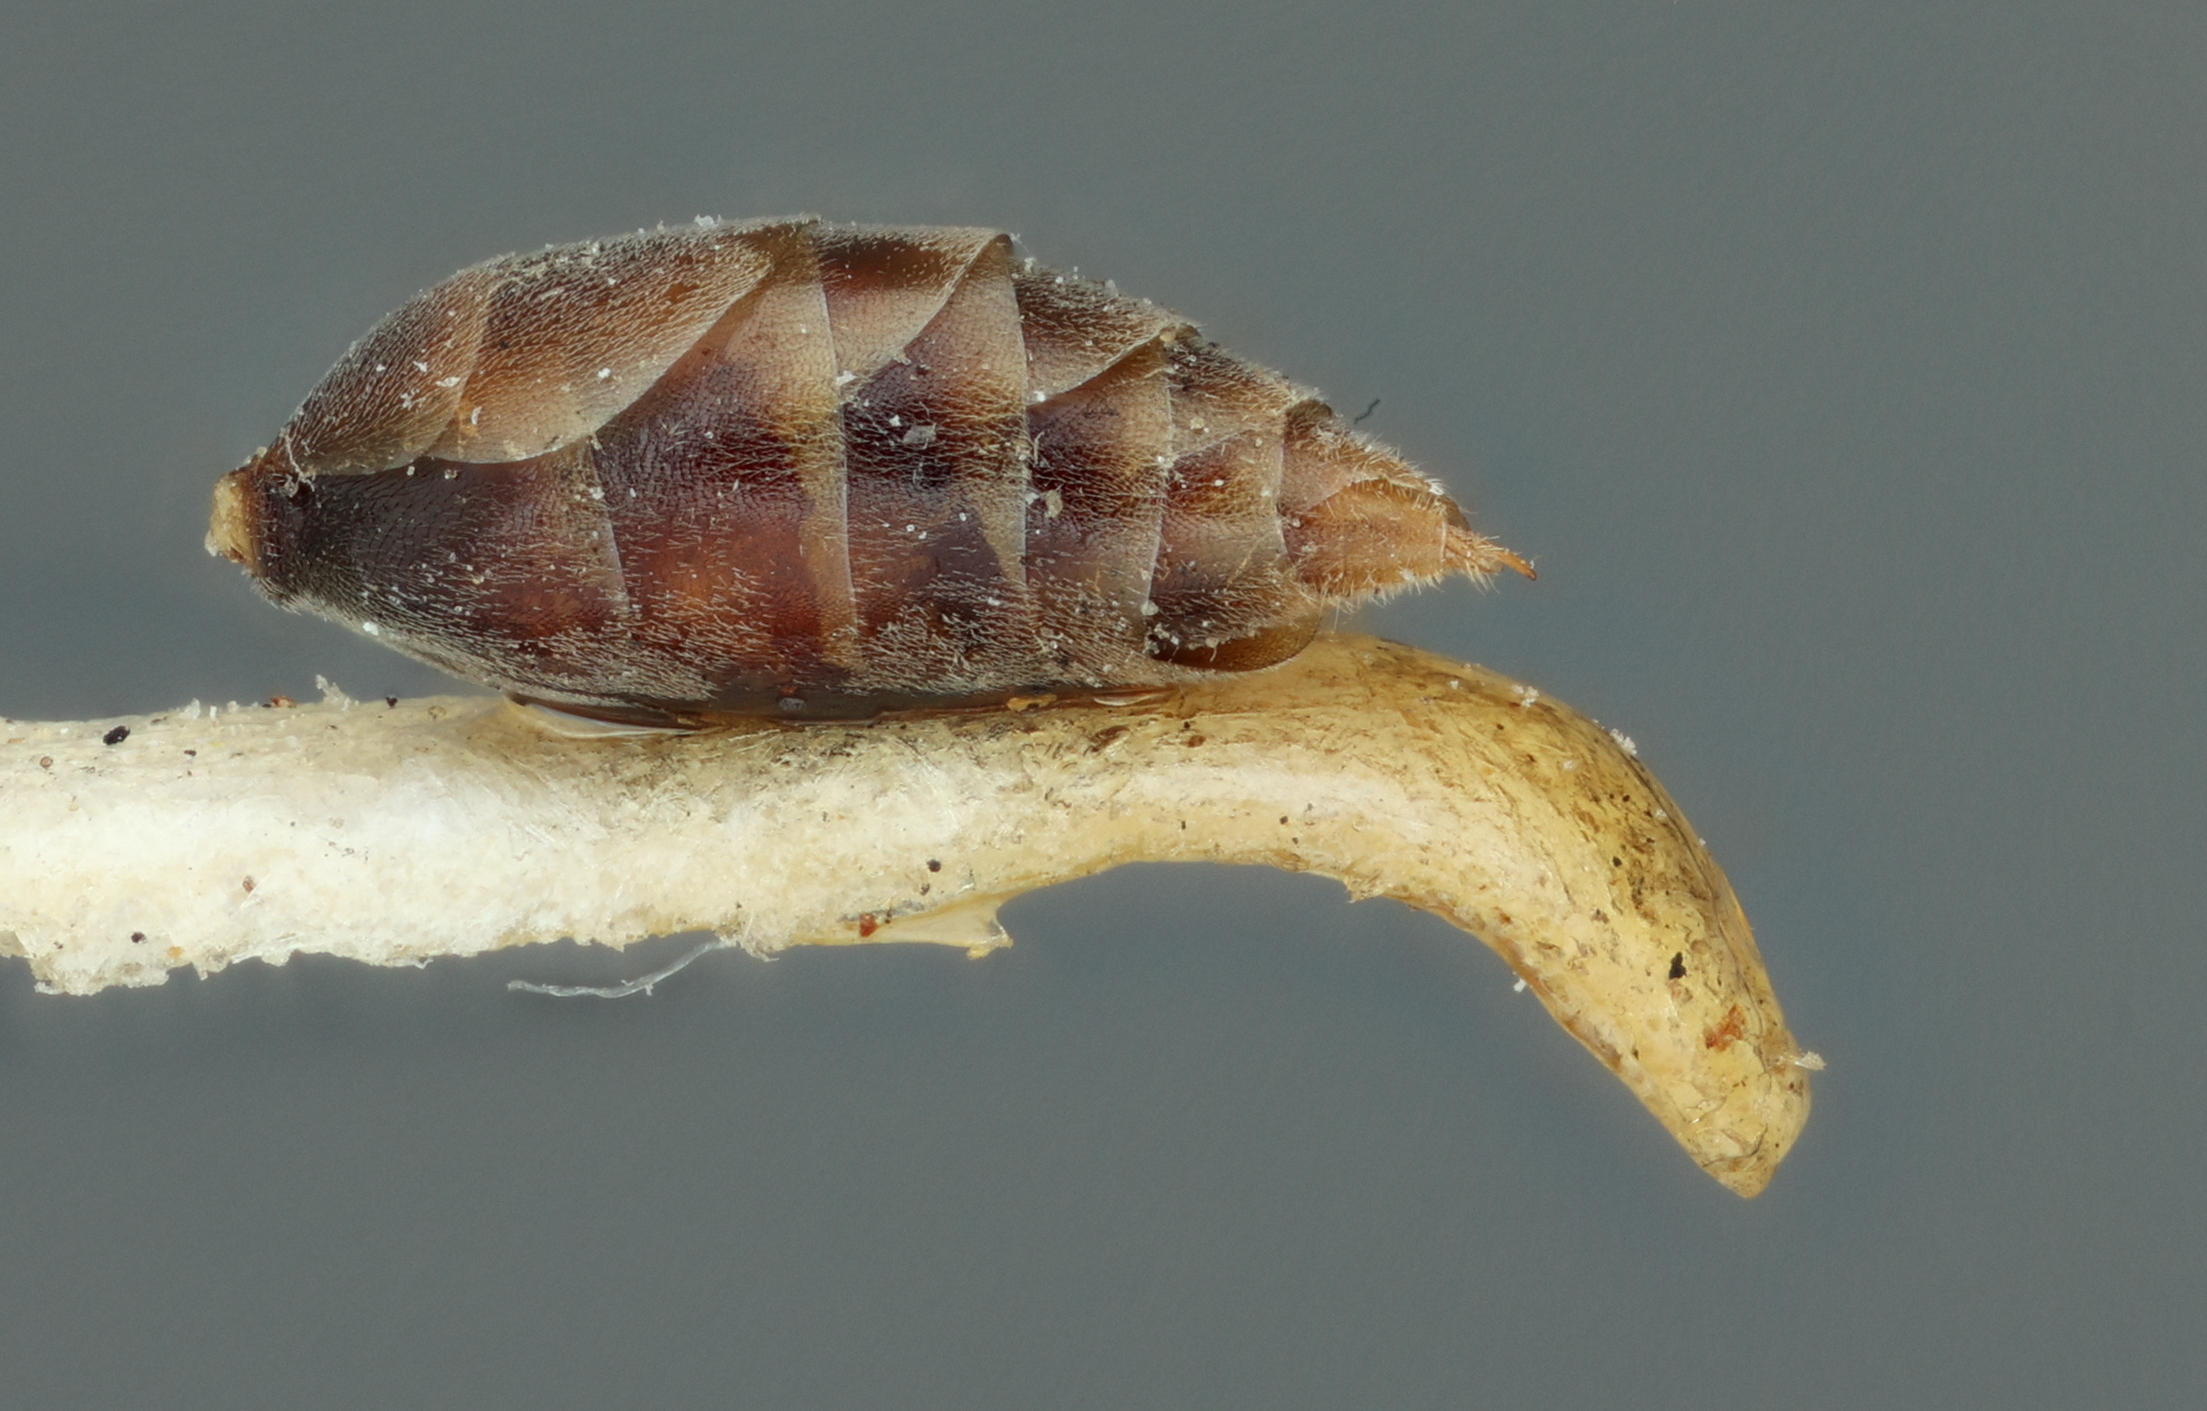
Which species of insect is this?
Lithobiocerus vagabundus
